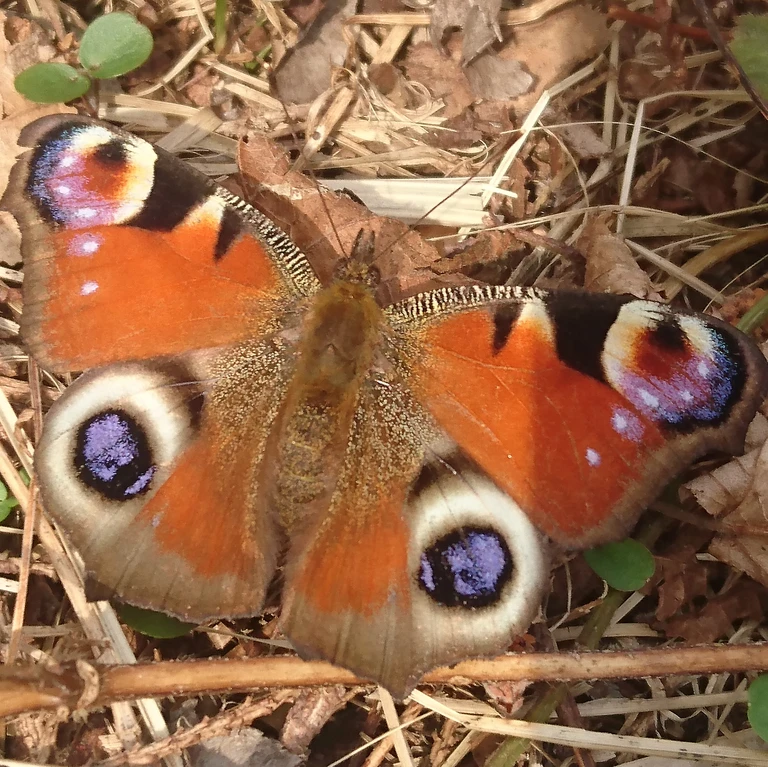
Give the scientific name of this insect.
Aglais io
